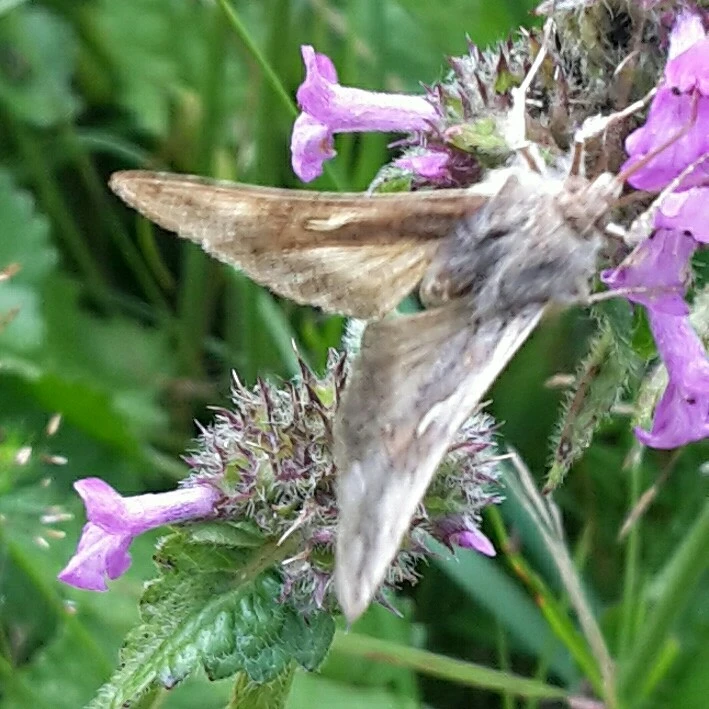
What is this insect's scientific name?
Autographa gamma
